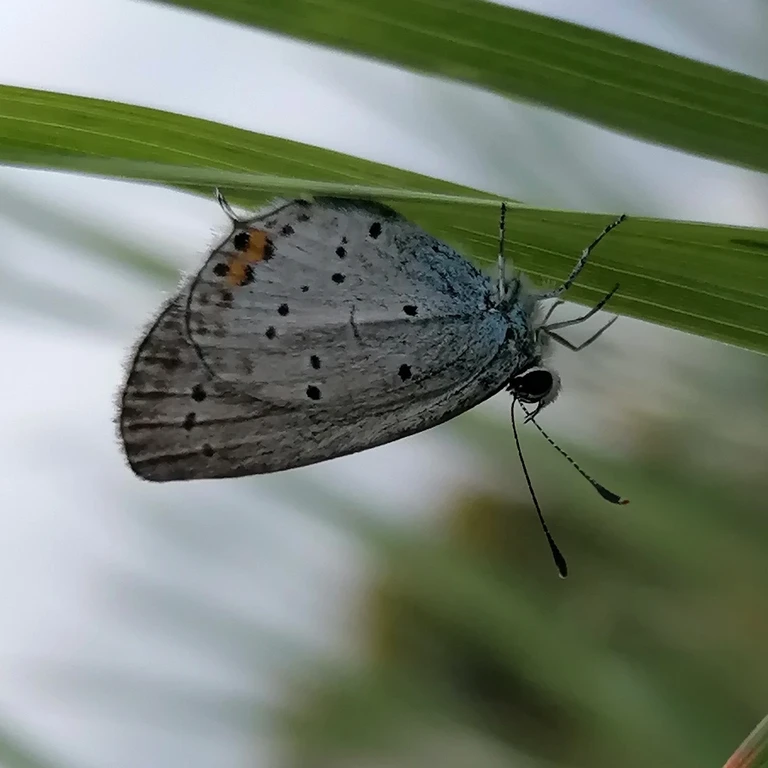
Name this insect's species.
Cupido argiades (also Elkalyce argiades)
